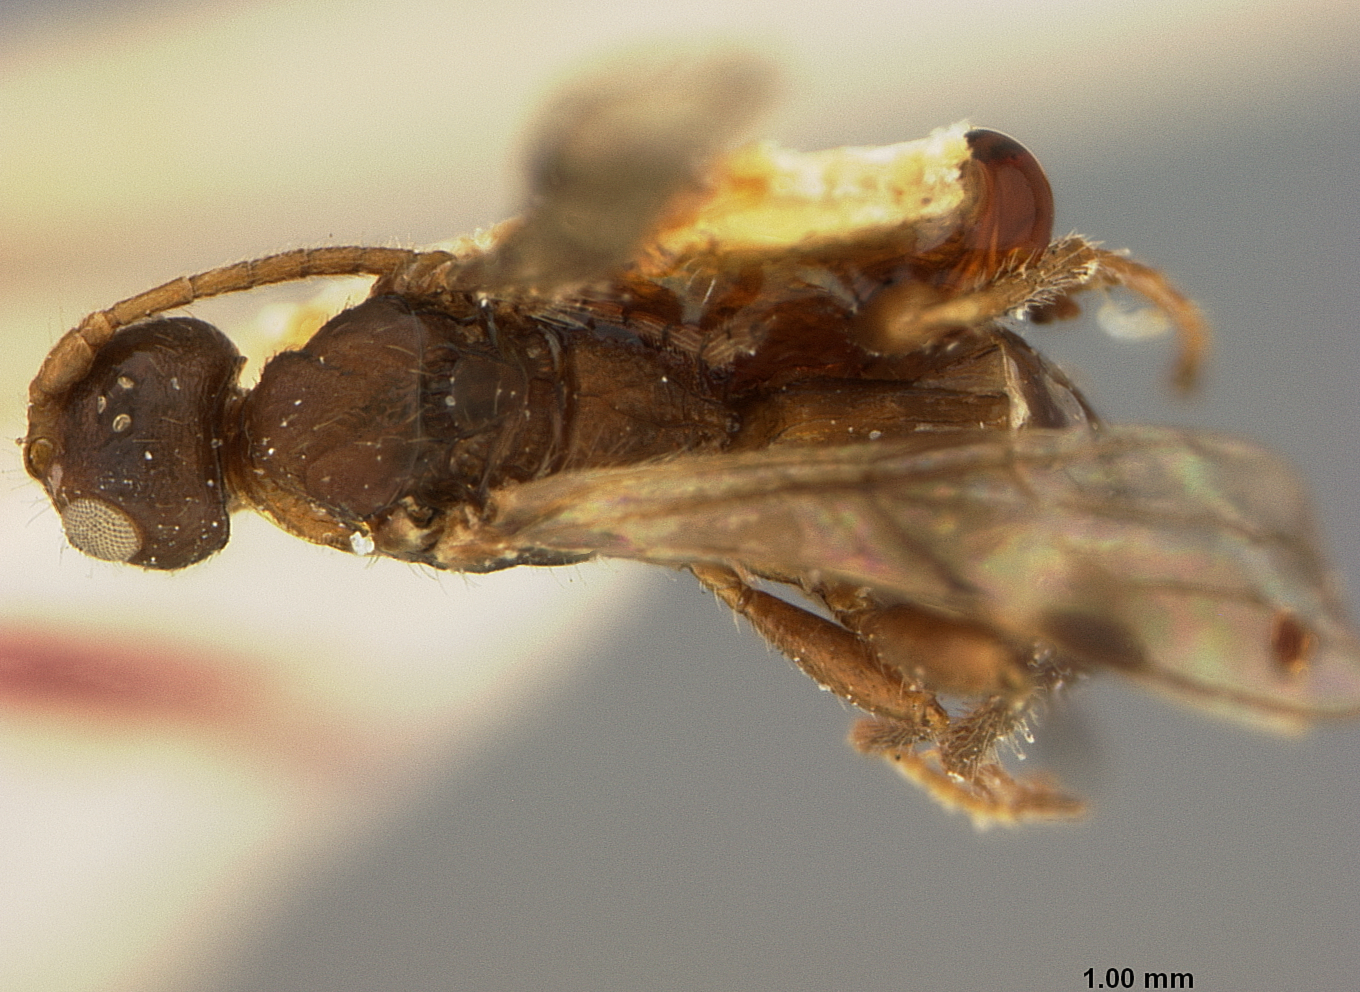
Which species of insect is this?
Spathius brachyurus
